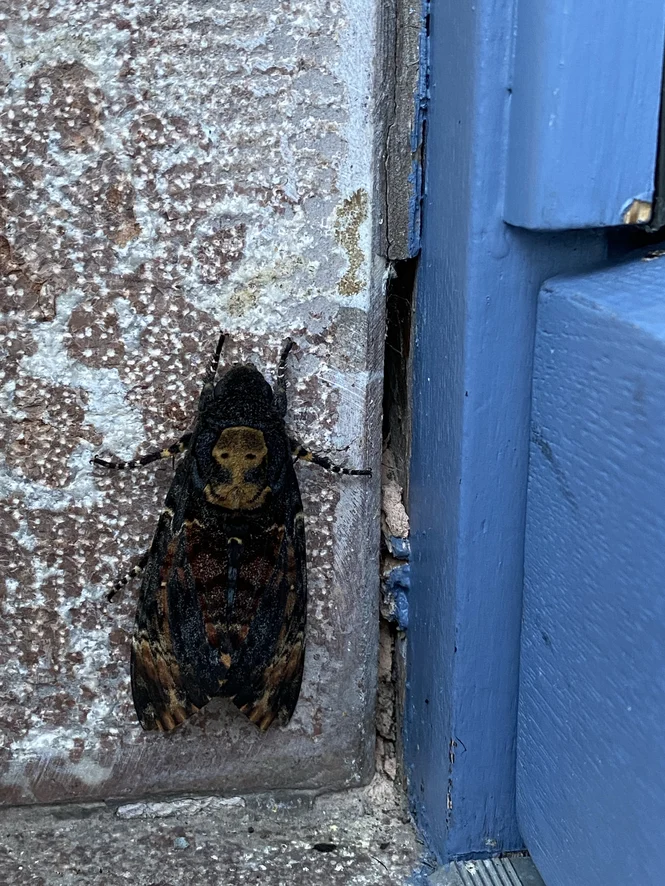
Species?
Acherontia atropos
